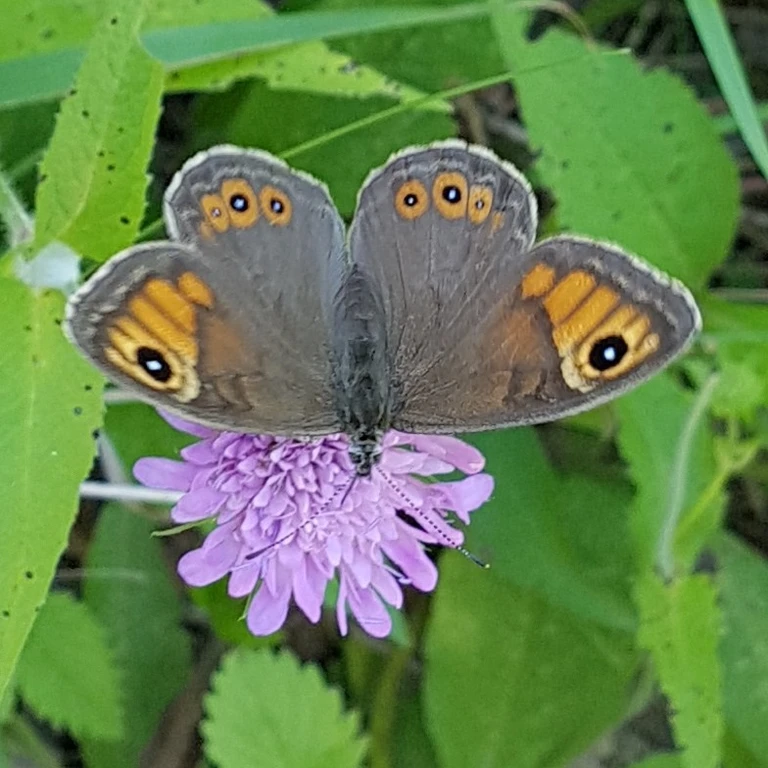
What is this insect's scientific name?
Lasiommata maera (also Pararge maera)
